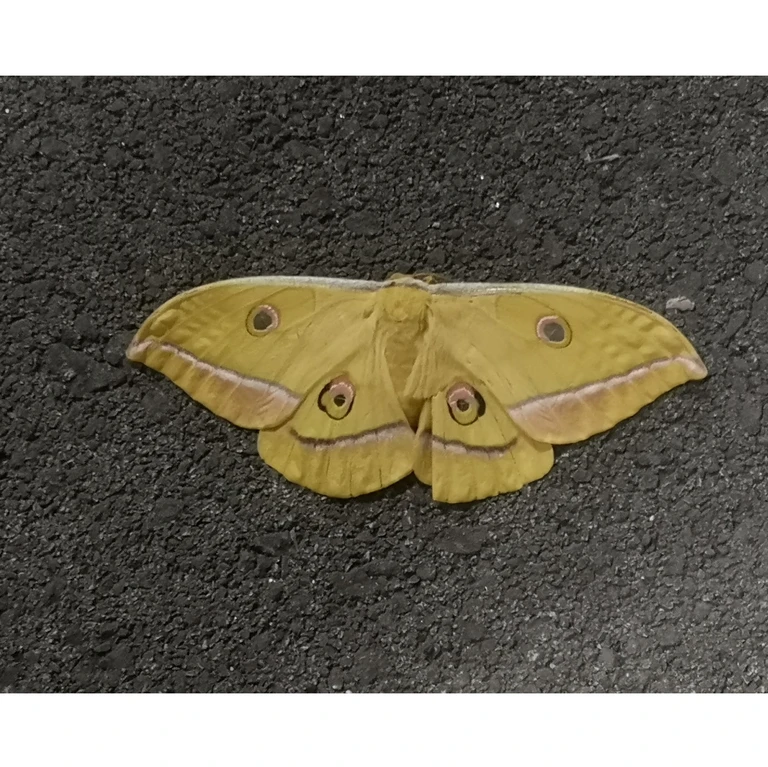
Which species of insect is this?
Antheraea yamamai
